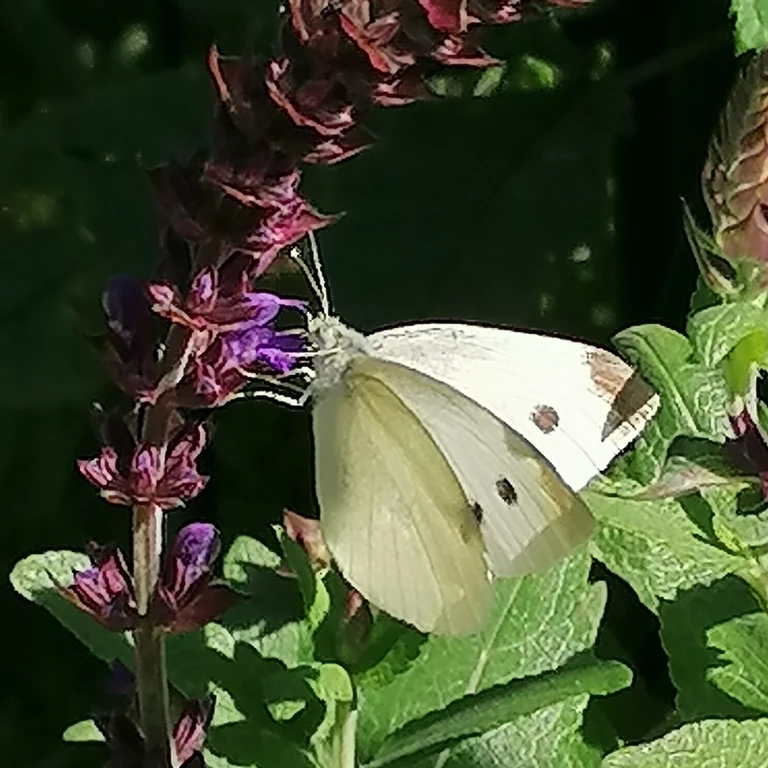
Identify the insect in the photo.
Pieris rapae
